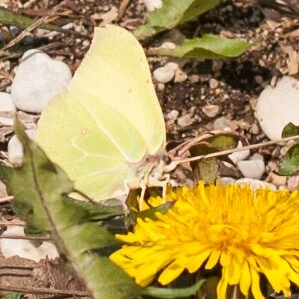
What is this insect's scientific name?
Gonepteryx rhamni
